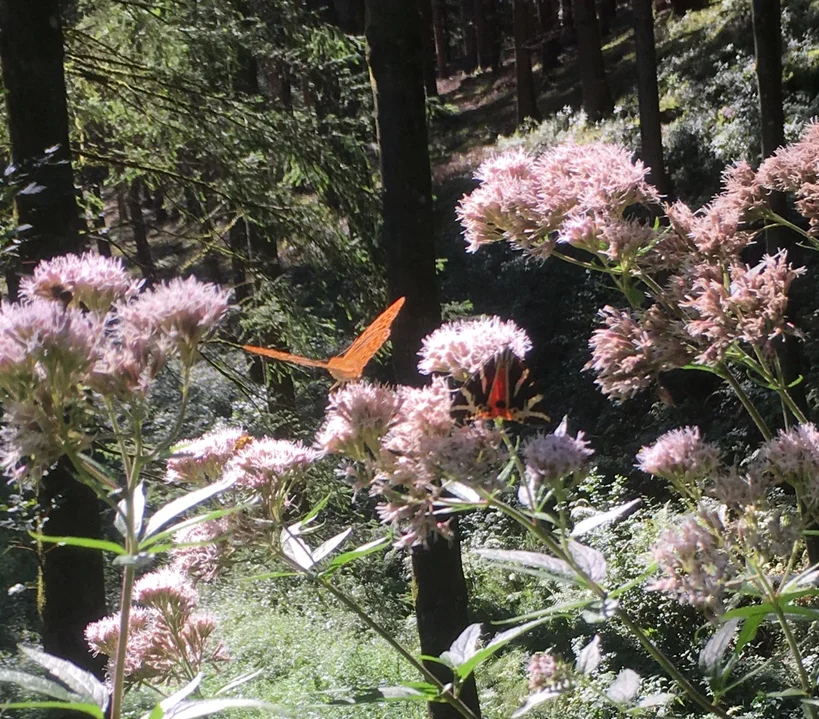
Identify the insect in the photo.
Argynnis paphia
